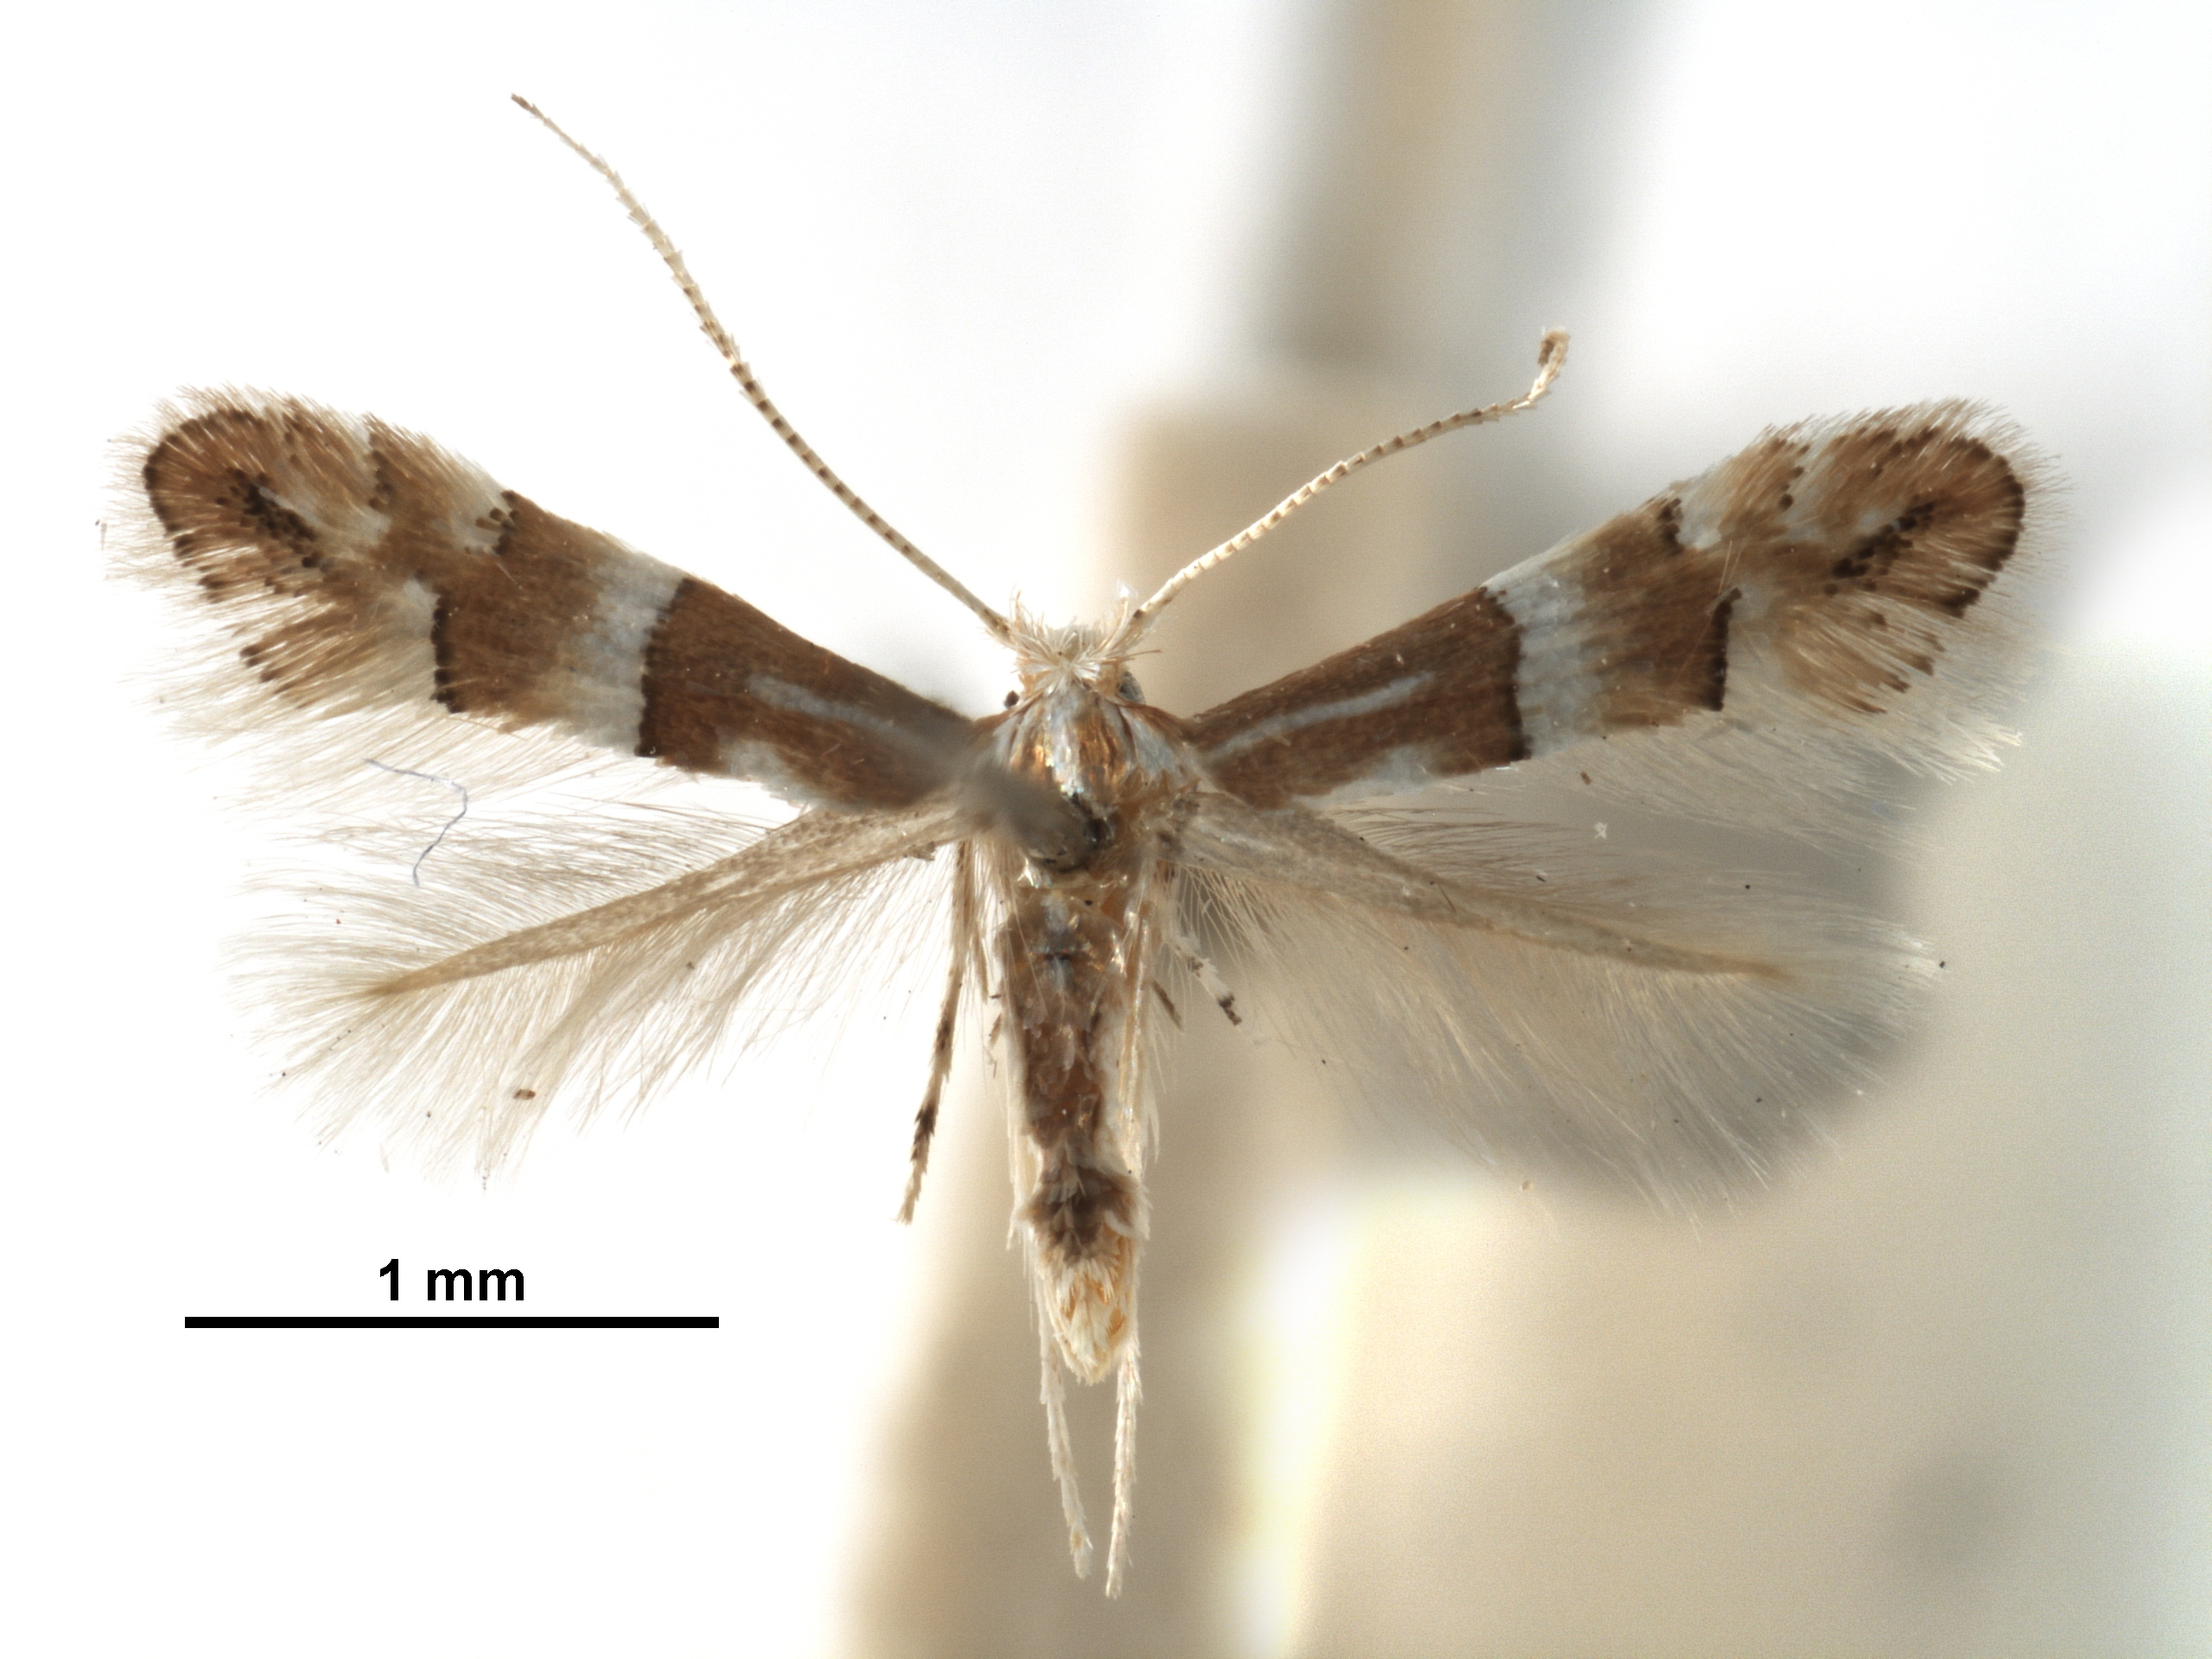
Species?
Phyllonorycter jezoniella
